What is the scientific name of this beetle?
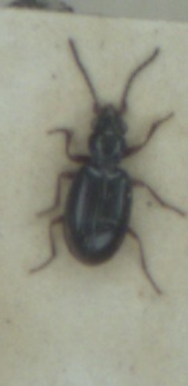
Bembidion doris
